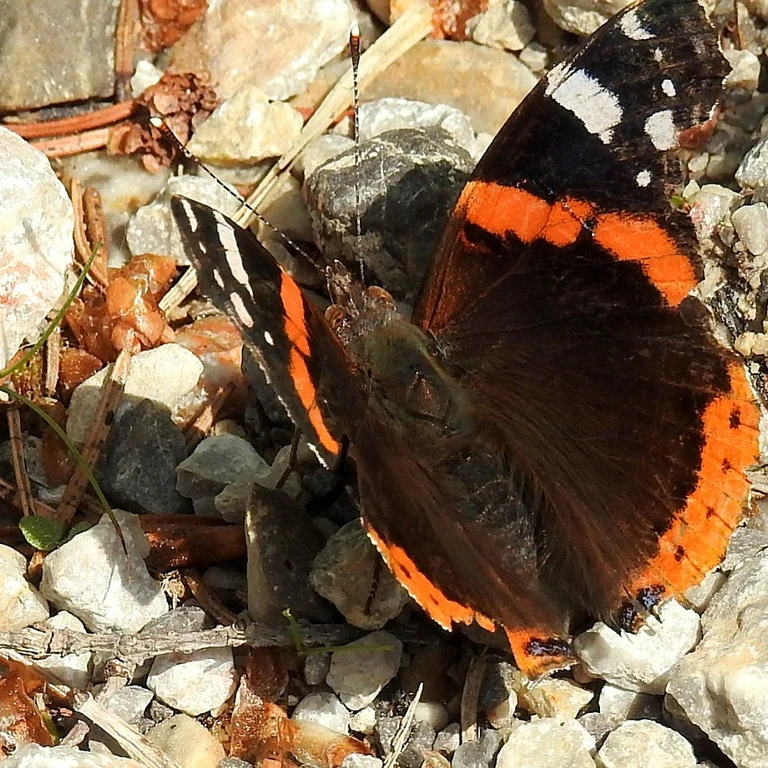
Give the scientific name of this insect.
Vanessa atalanta
